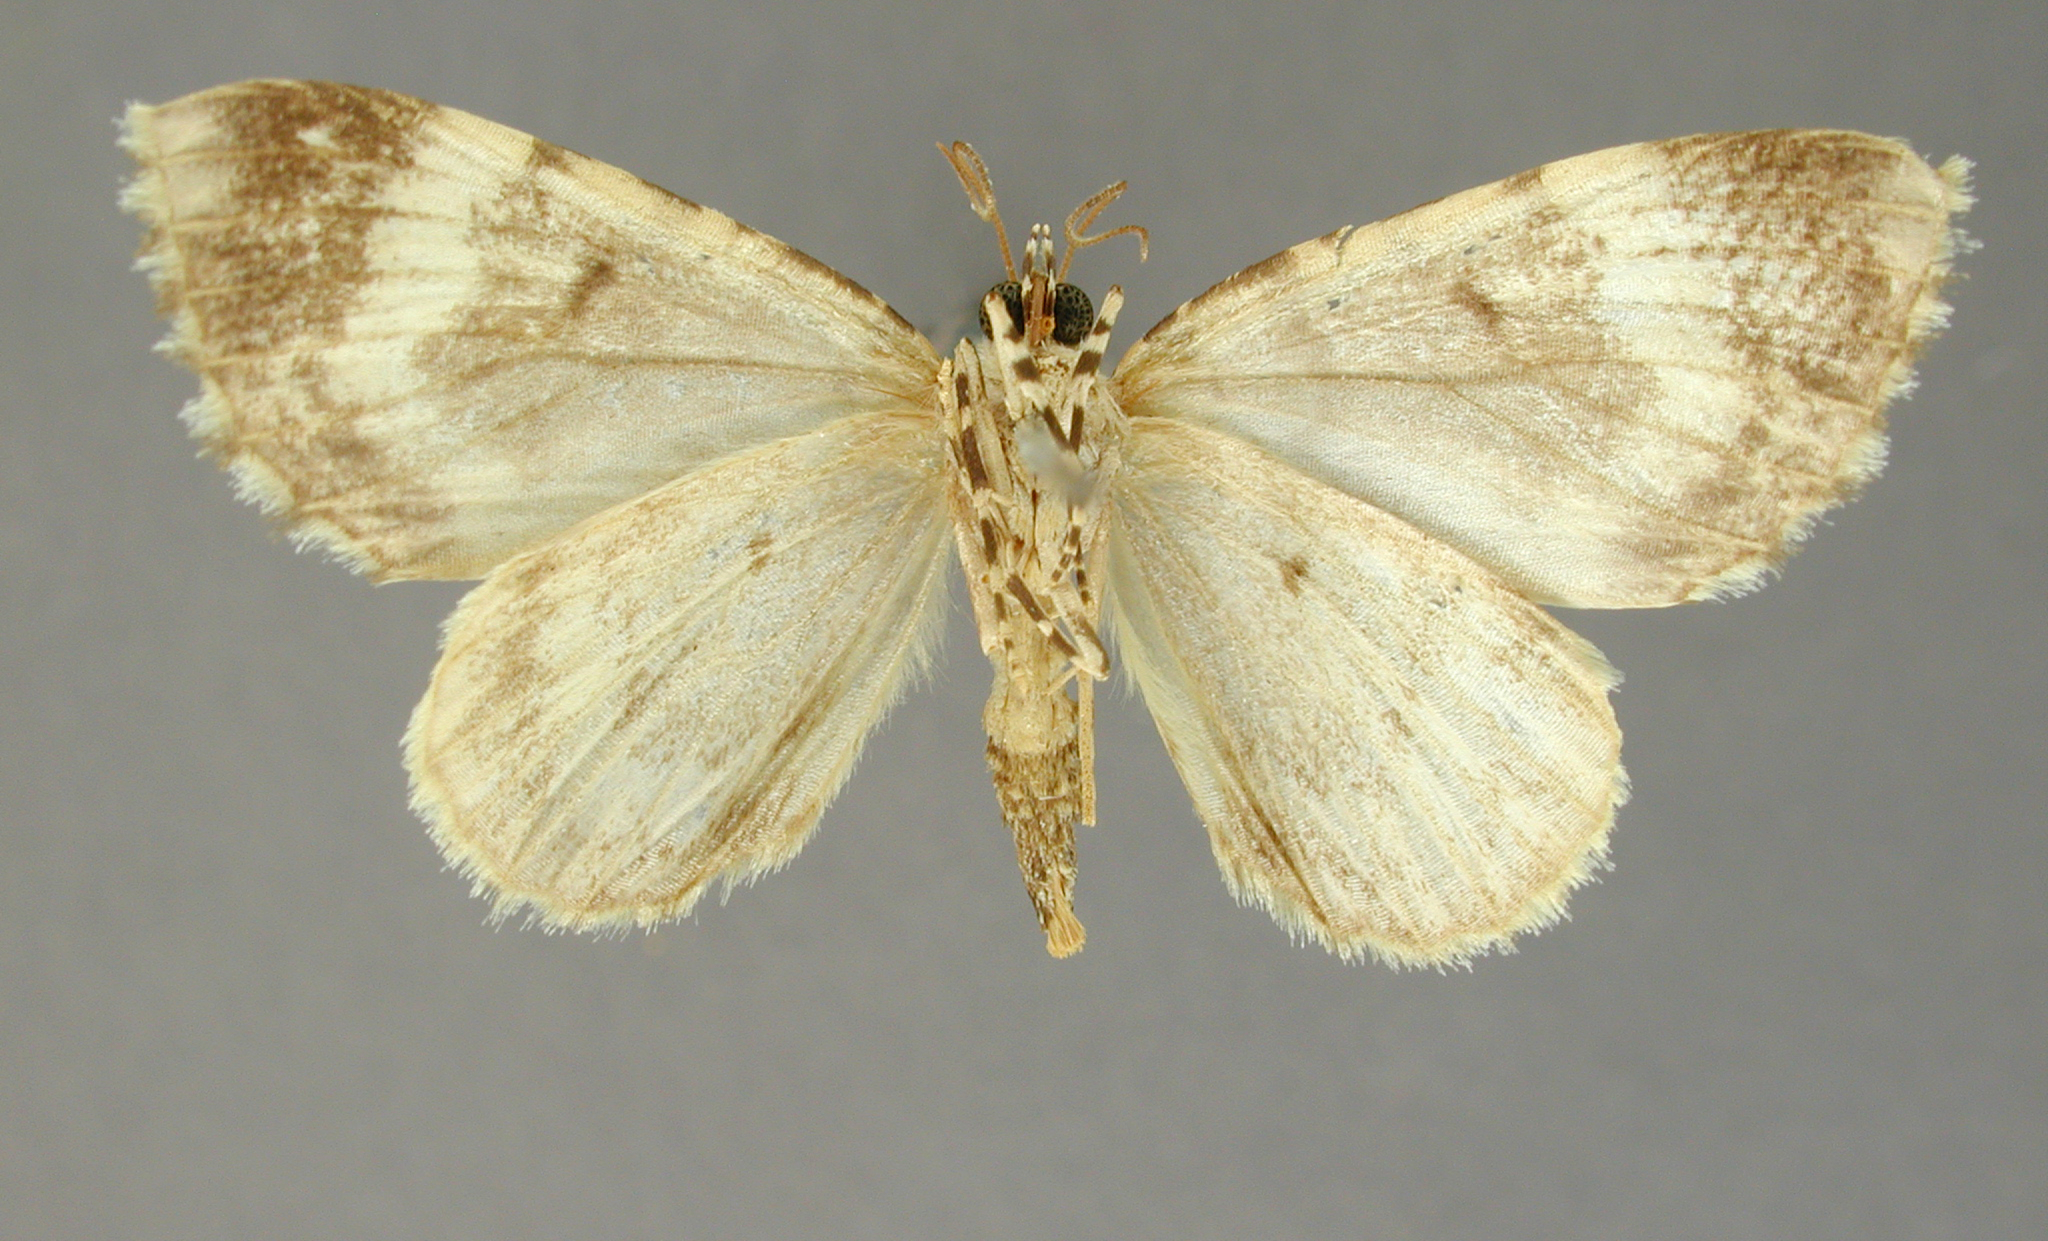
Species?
Cidaria goteada
